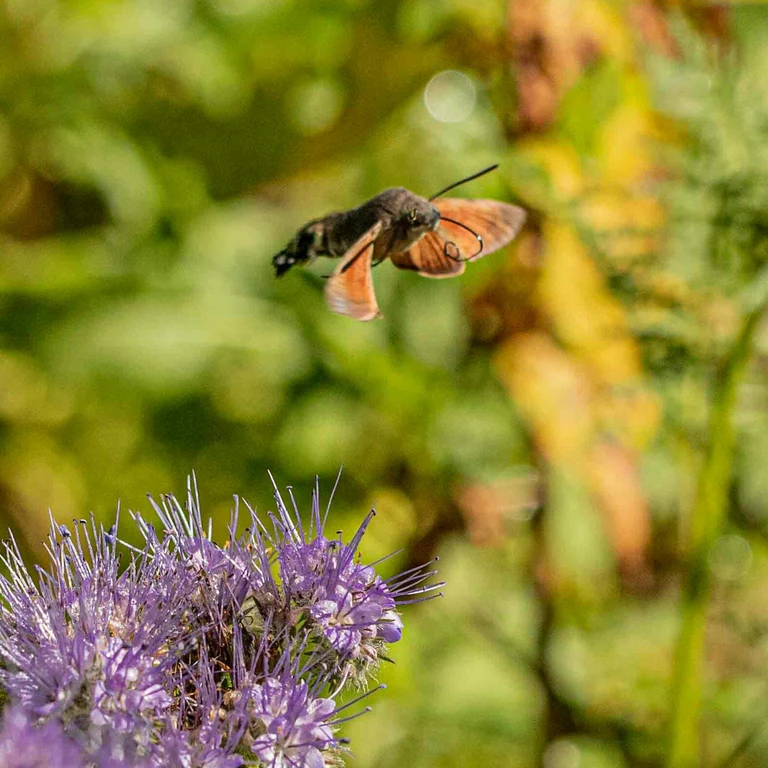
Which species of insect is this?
Macroglossum stellatarum
